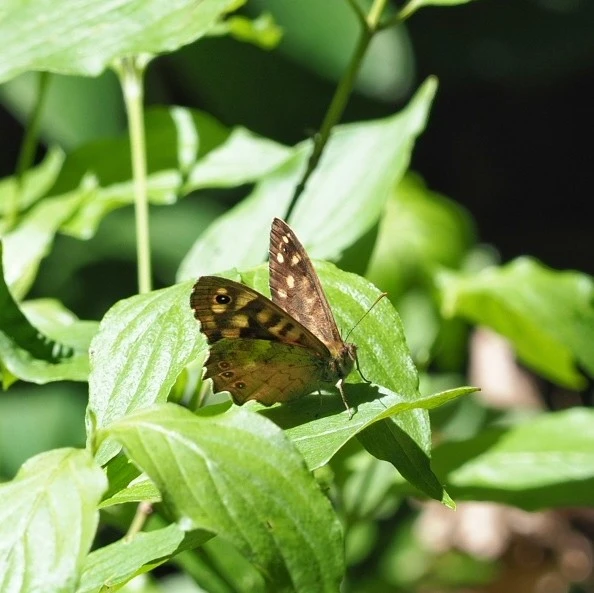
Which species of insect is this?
Pararge aegeria
